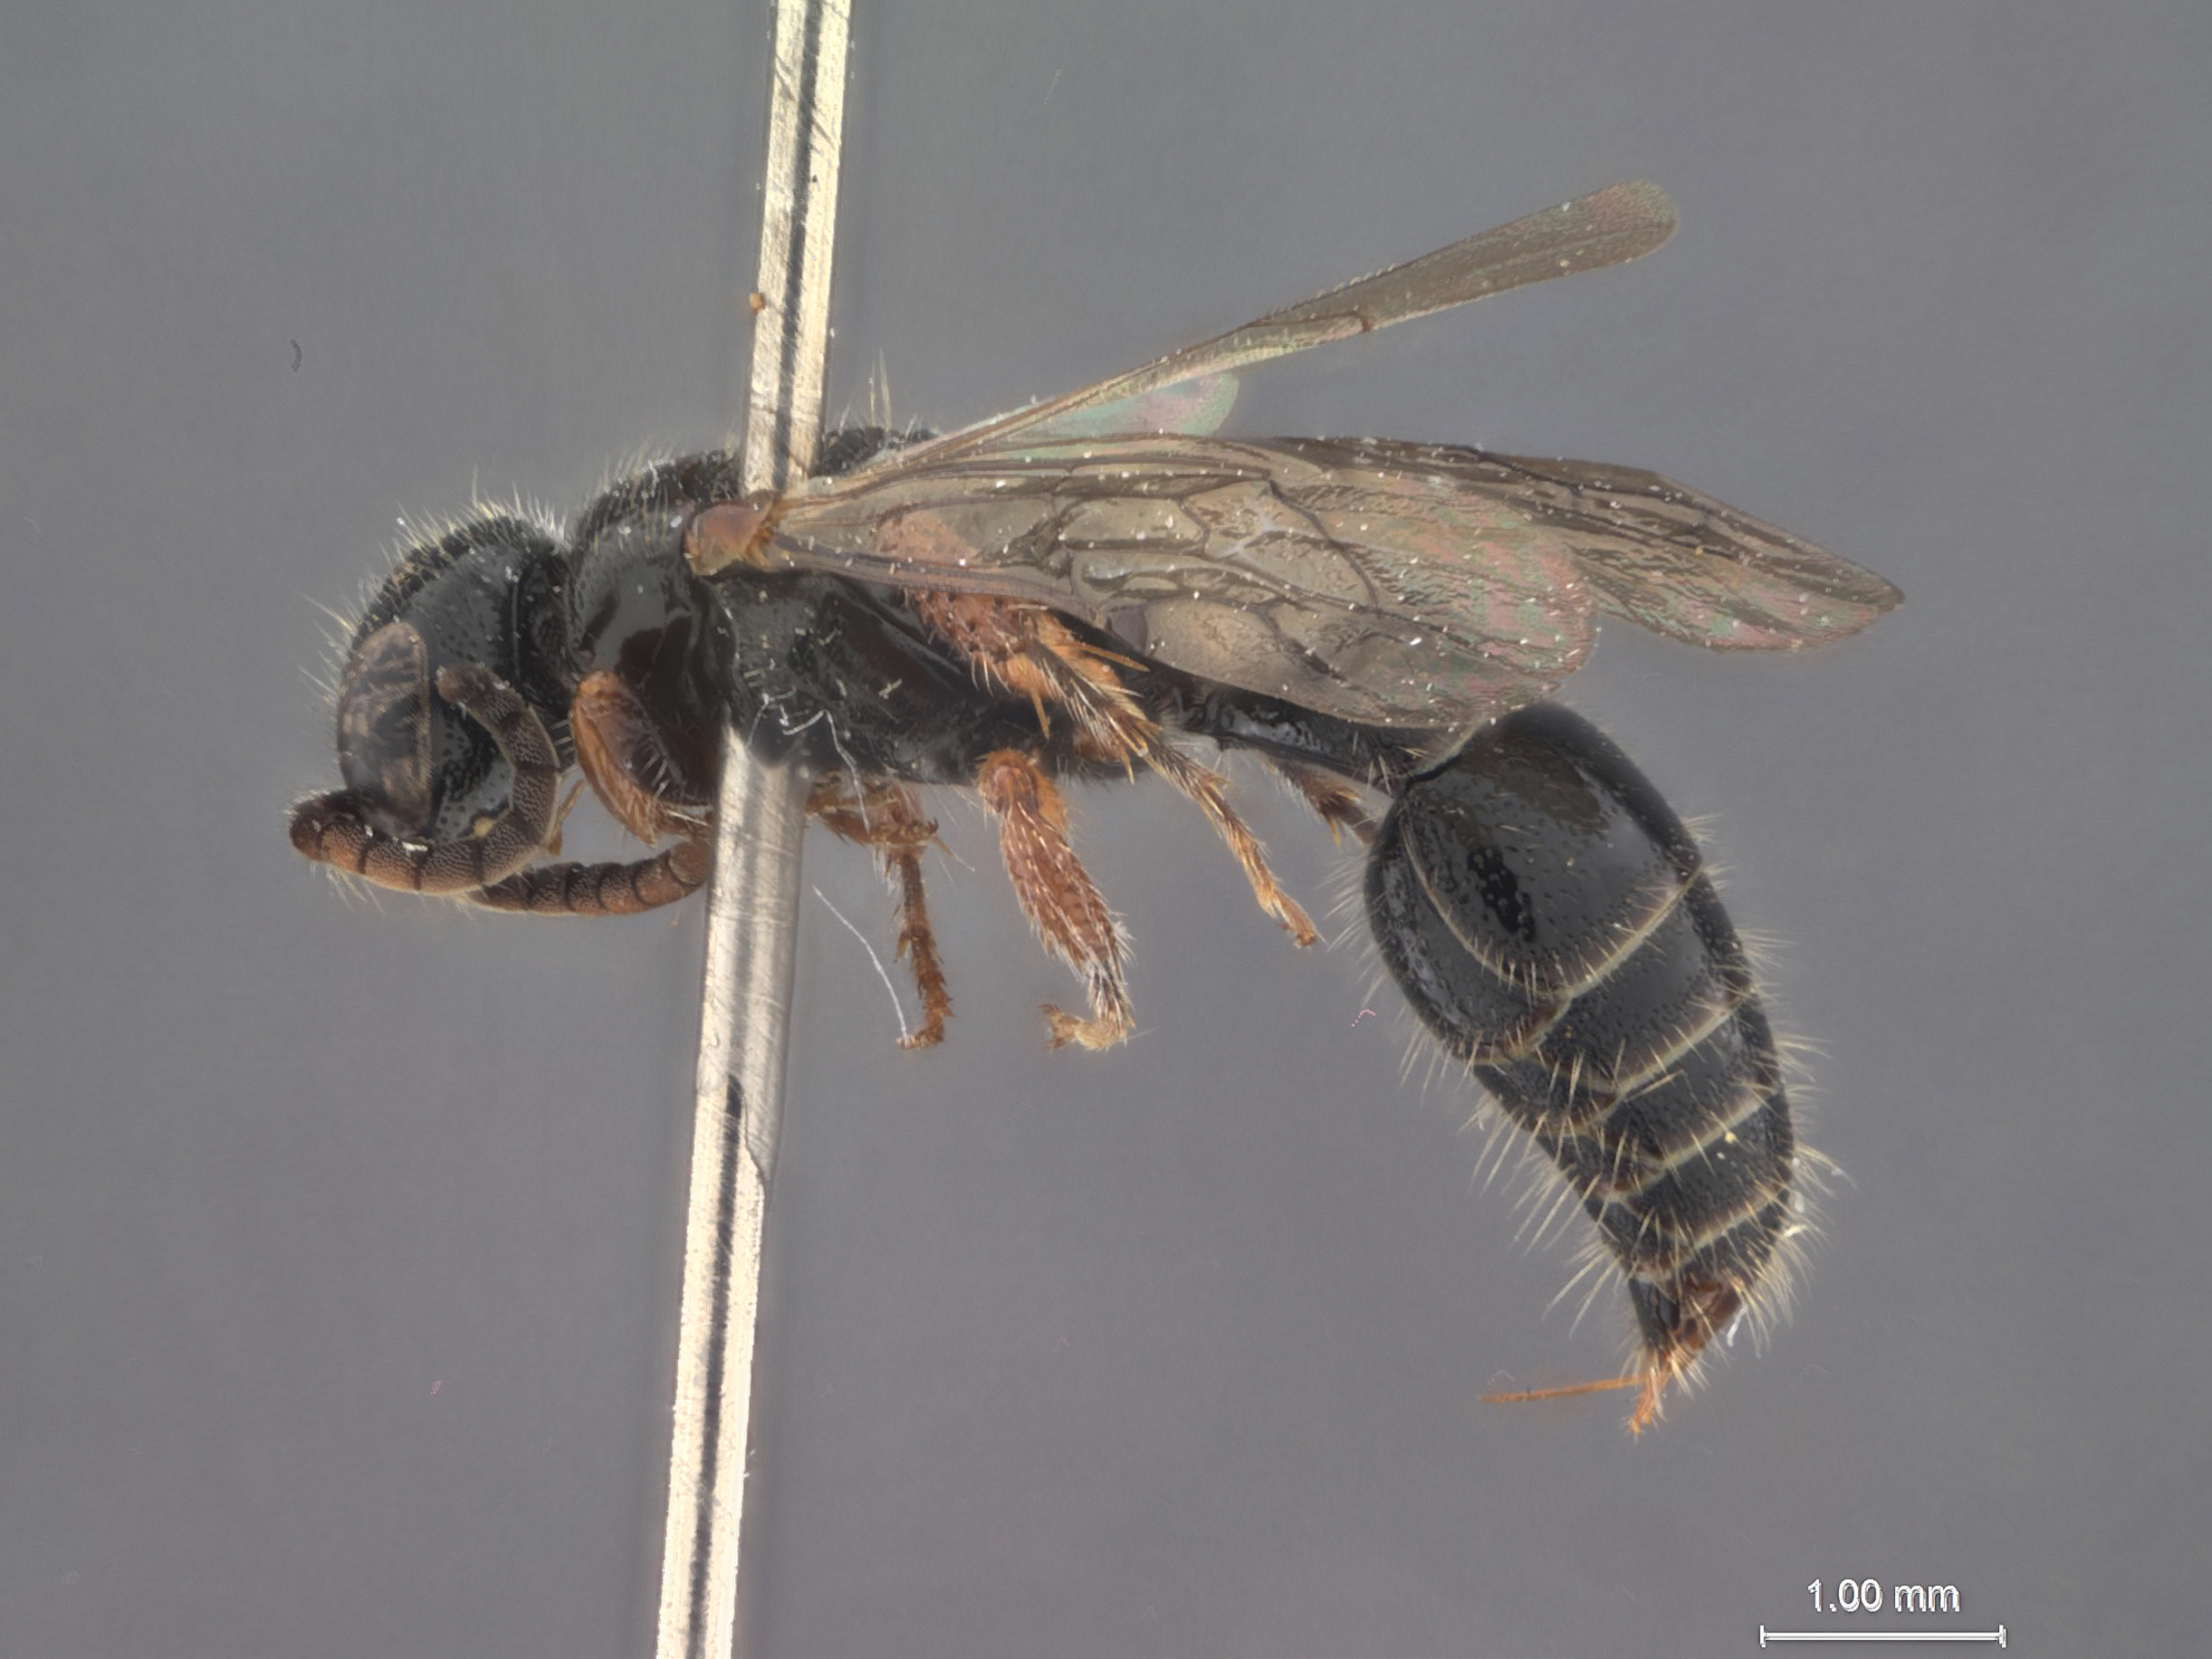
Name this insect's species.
Tiphia weismani
